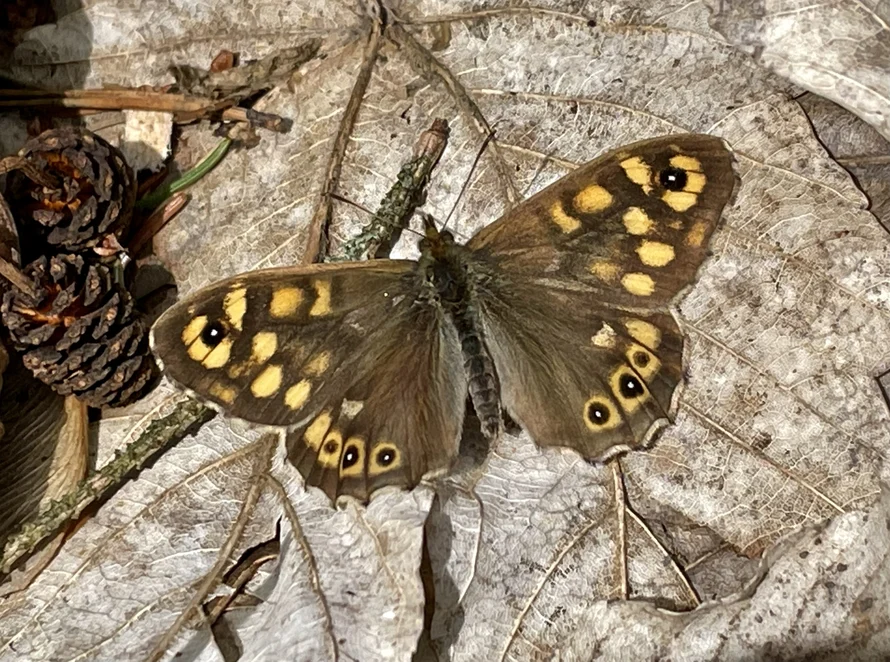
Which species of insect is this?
Pararge aegeria
